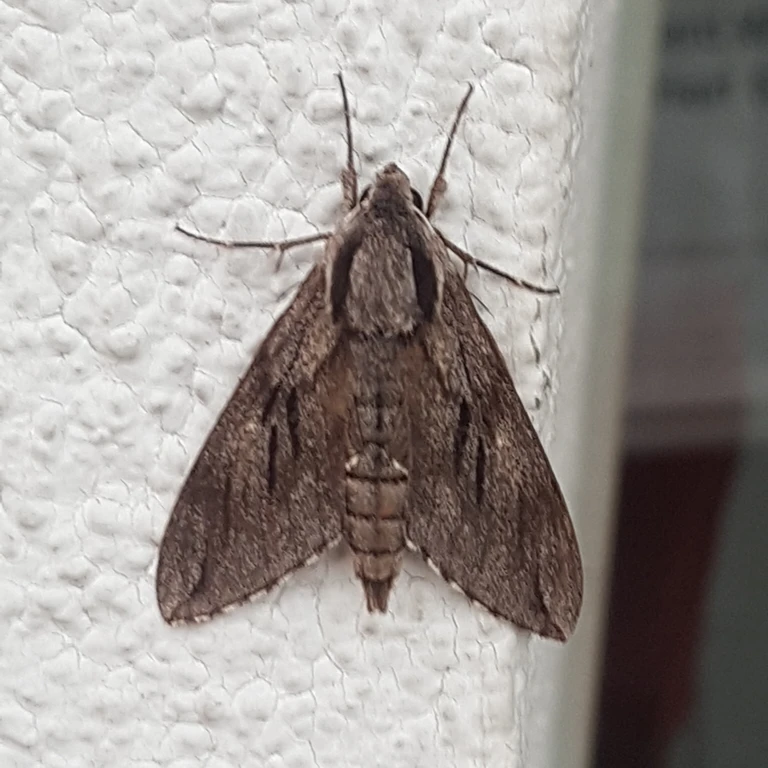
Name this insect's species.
Sphinx pinastri
